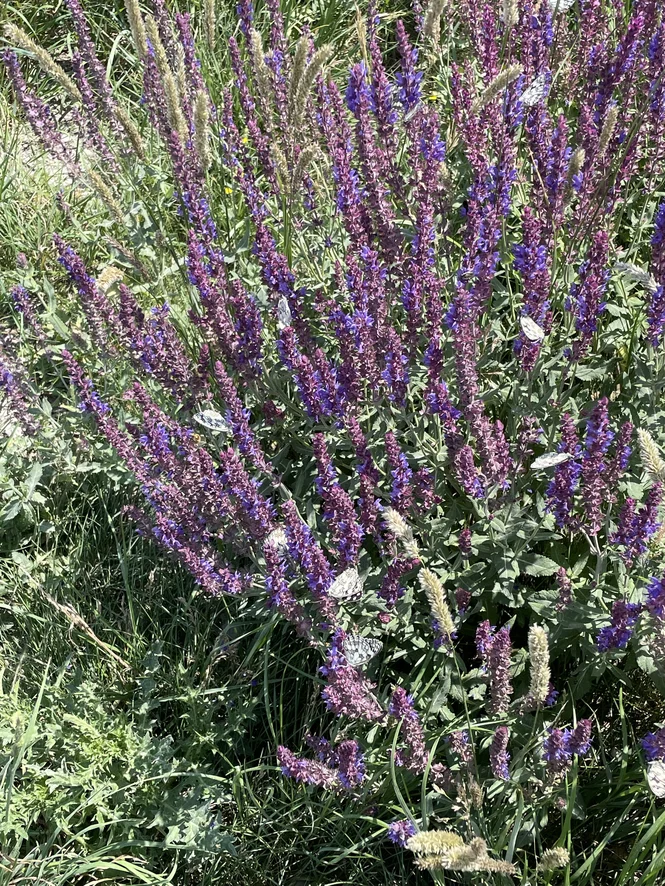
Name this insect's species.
Melanargia galathea
